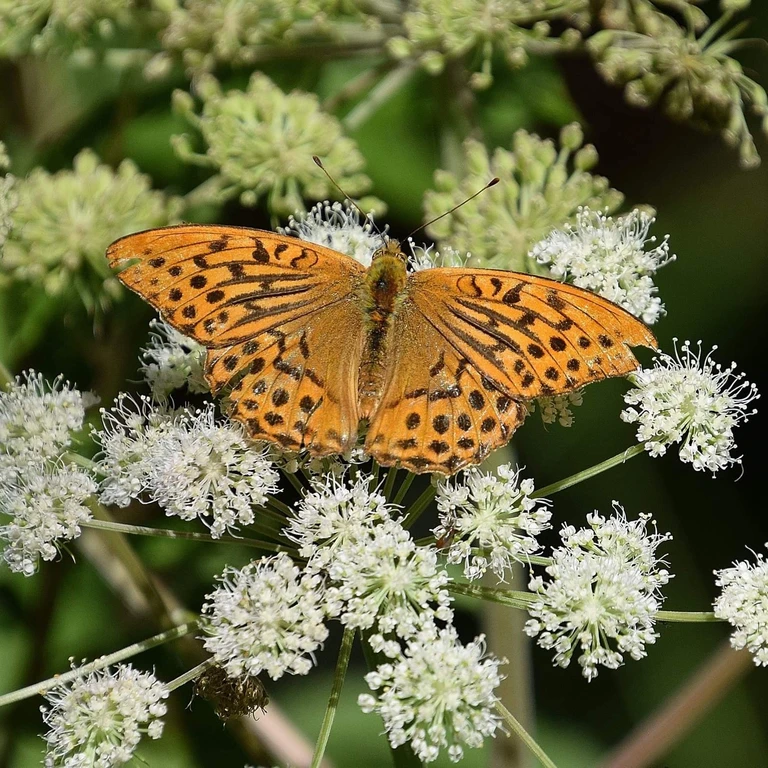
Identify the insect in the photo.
Argynnis paphia
